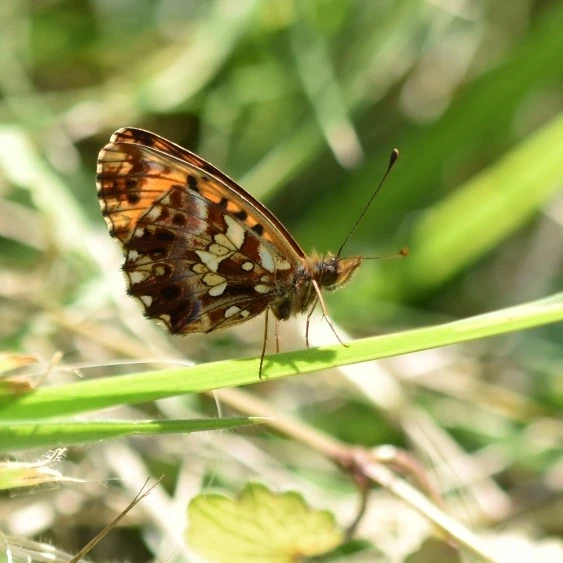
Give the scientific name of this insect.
Boloria dia
